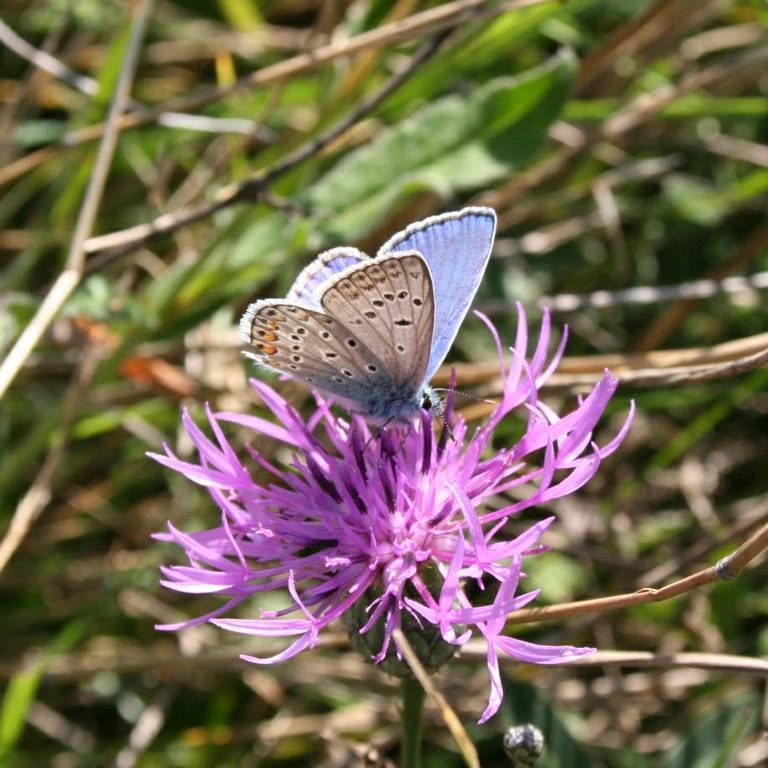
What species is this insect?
Polyommatus icarus
